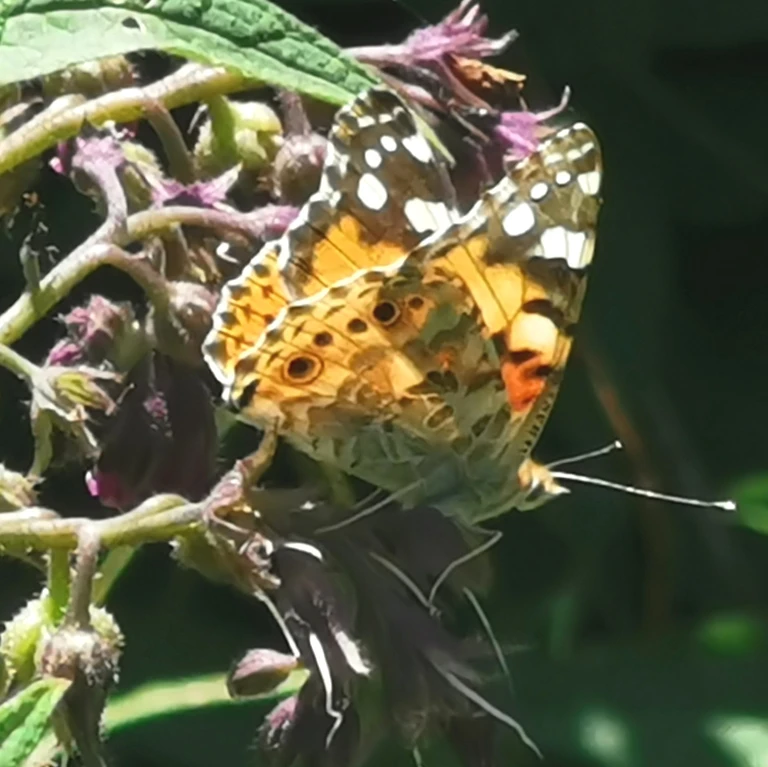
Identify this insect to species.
Vanessa cardui
